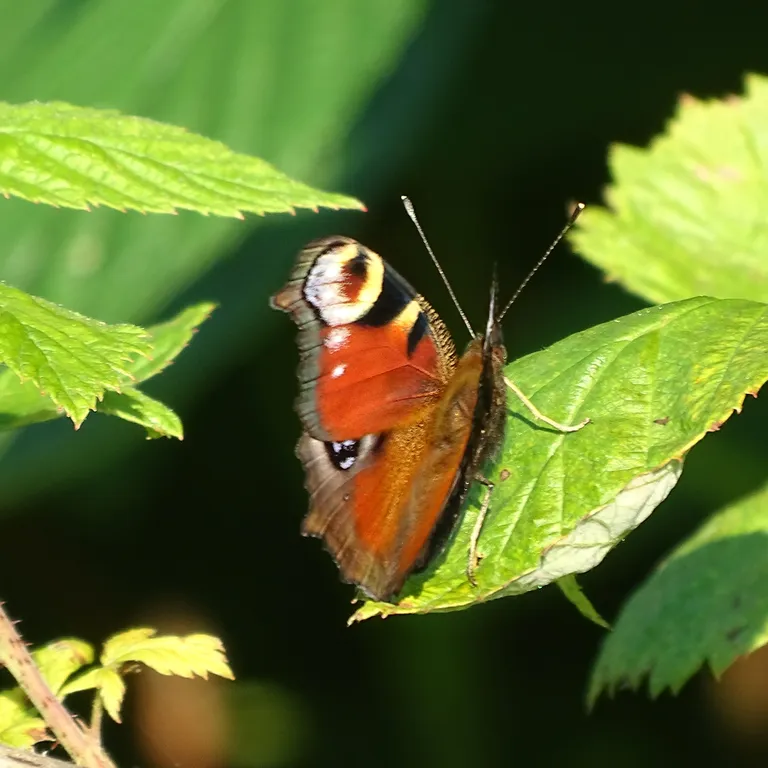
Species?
Aglais io
